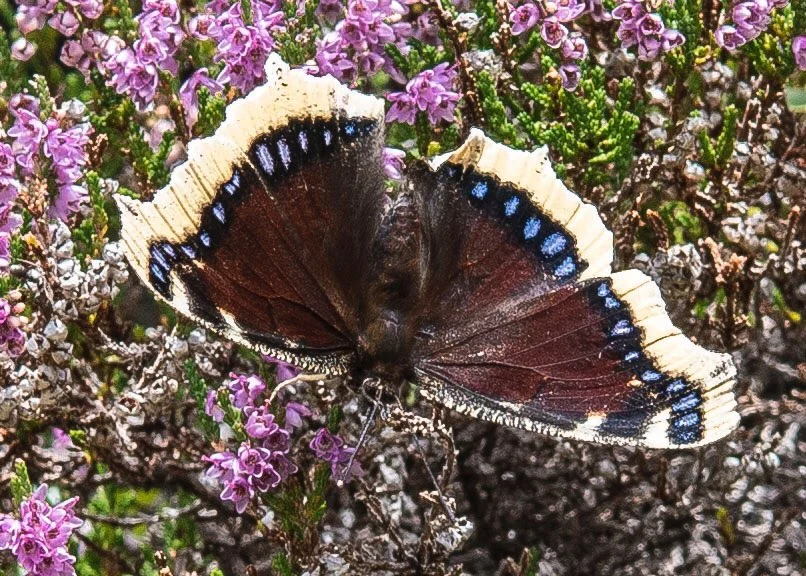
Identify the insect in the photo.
Nymphalis antiopa
